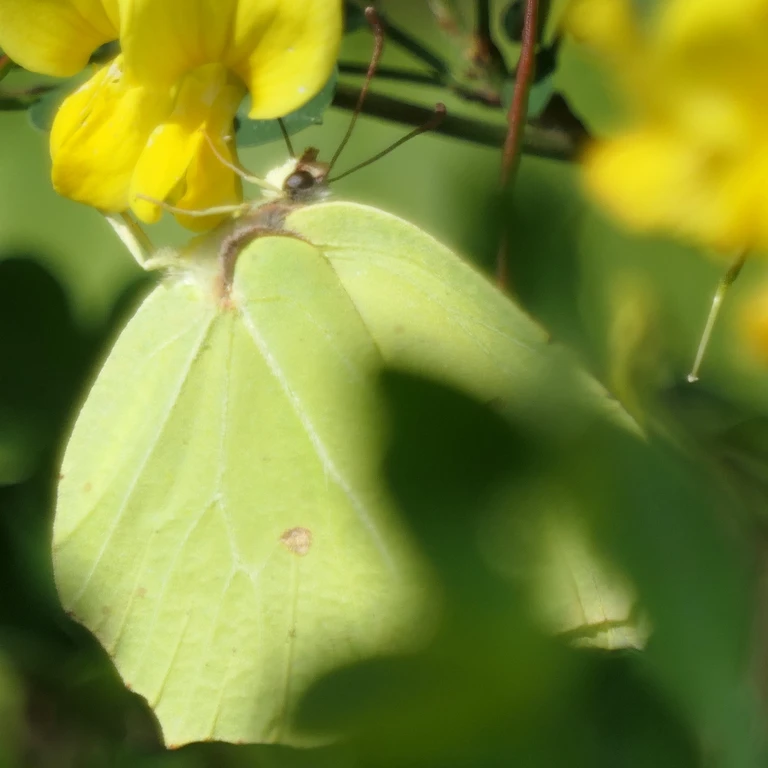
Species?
Gonepteryx rhamni
